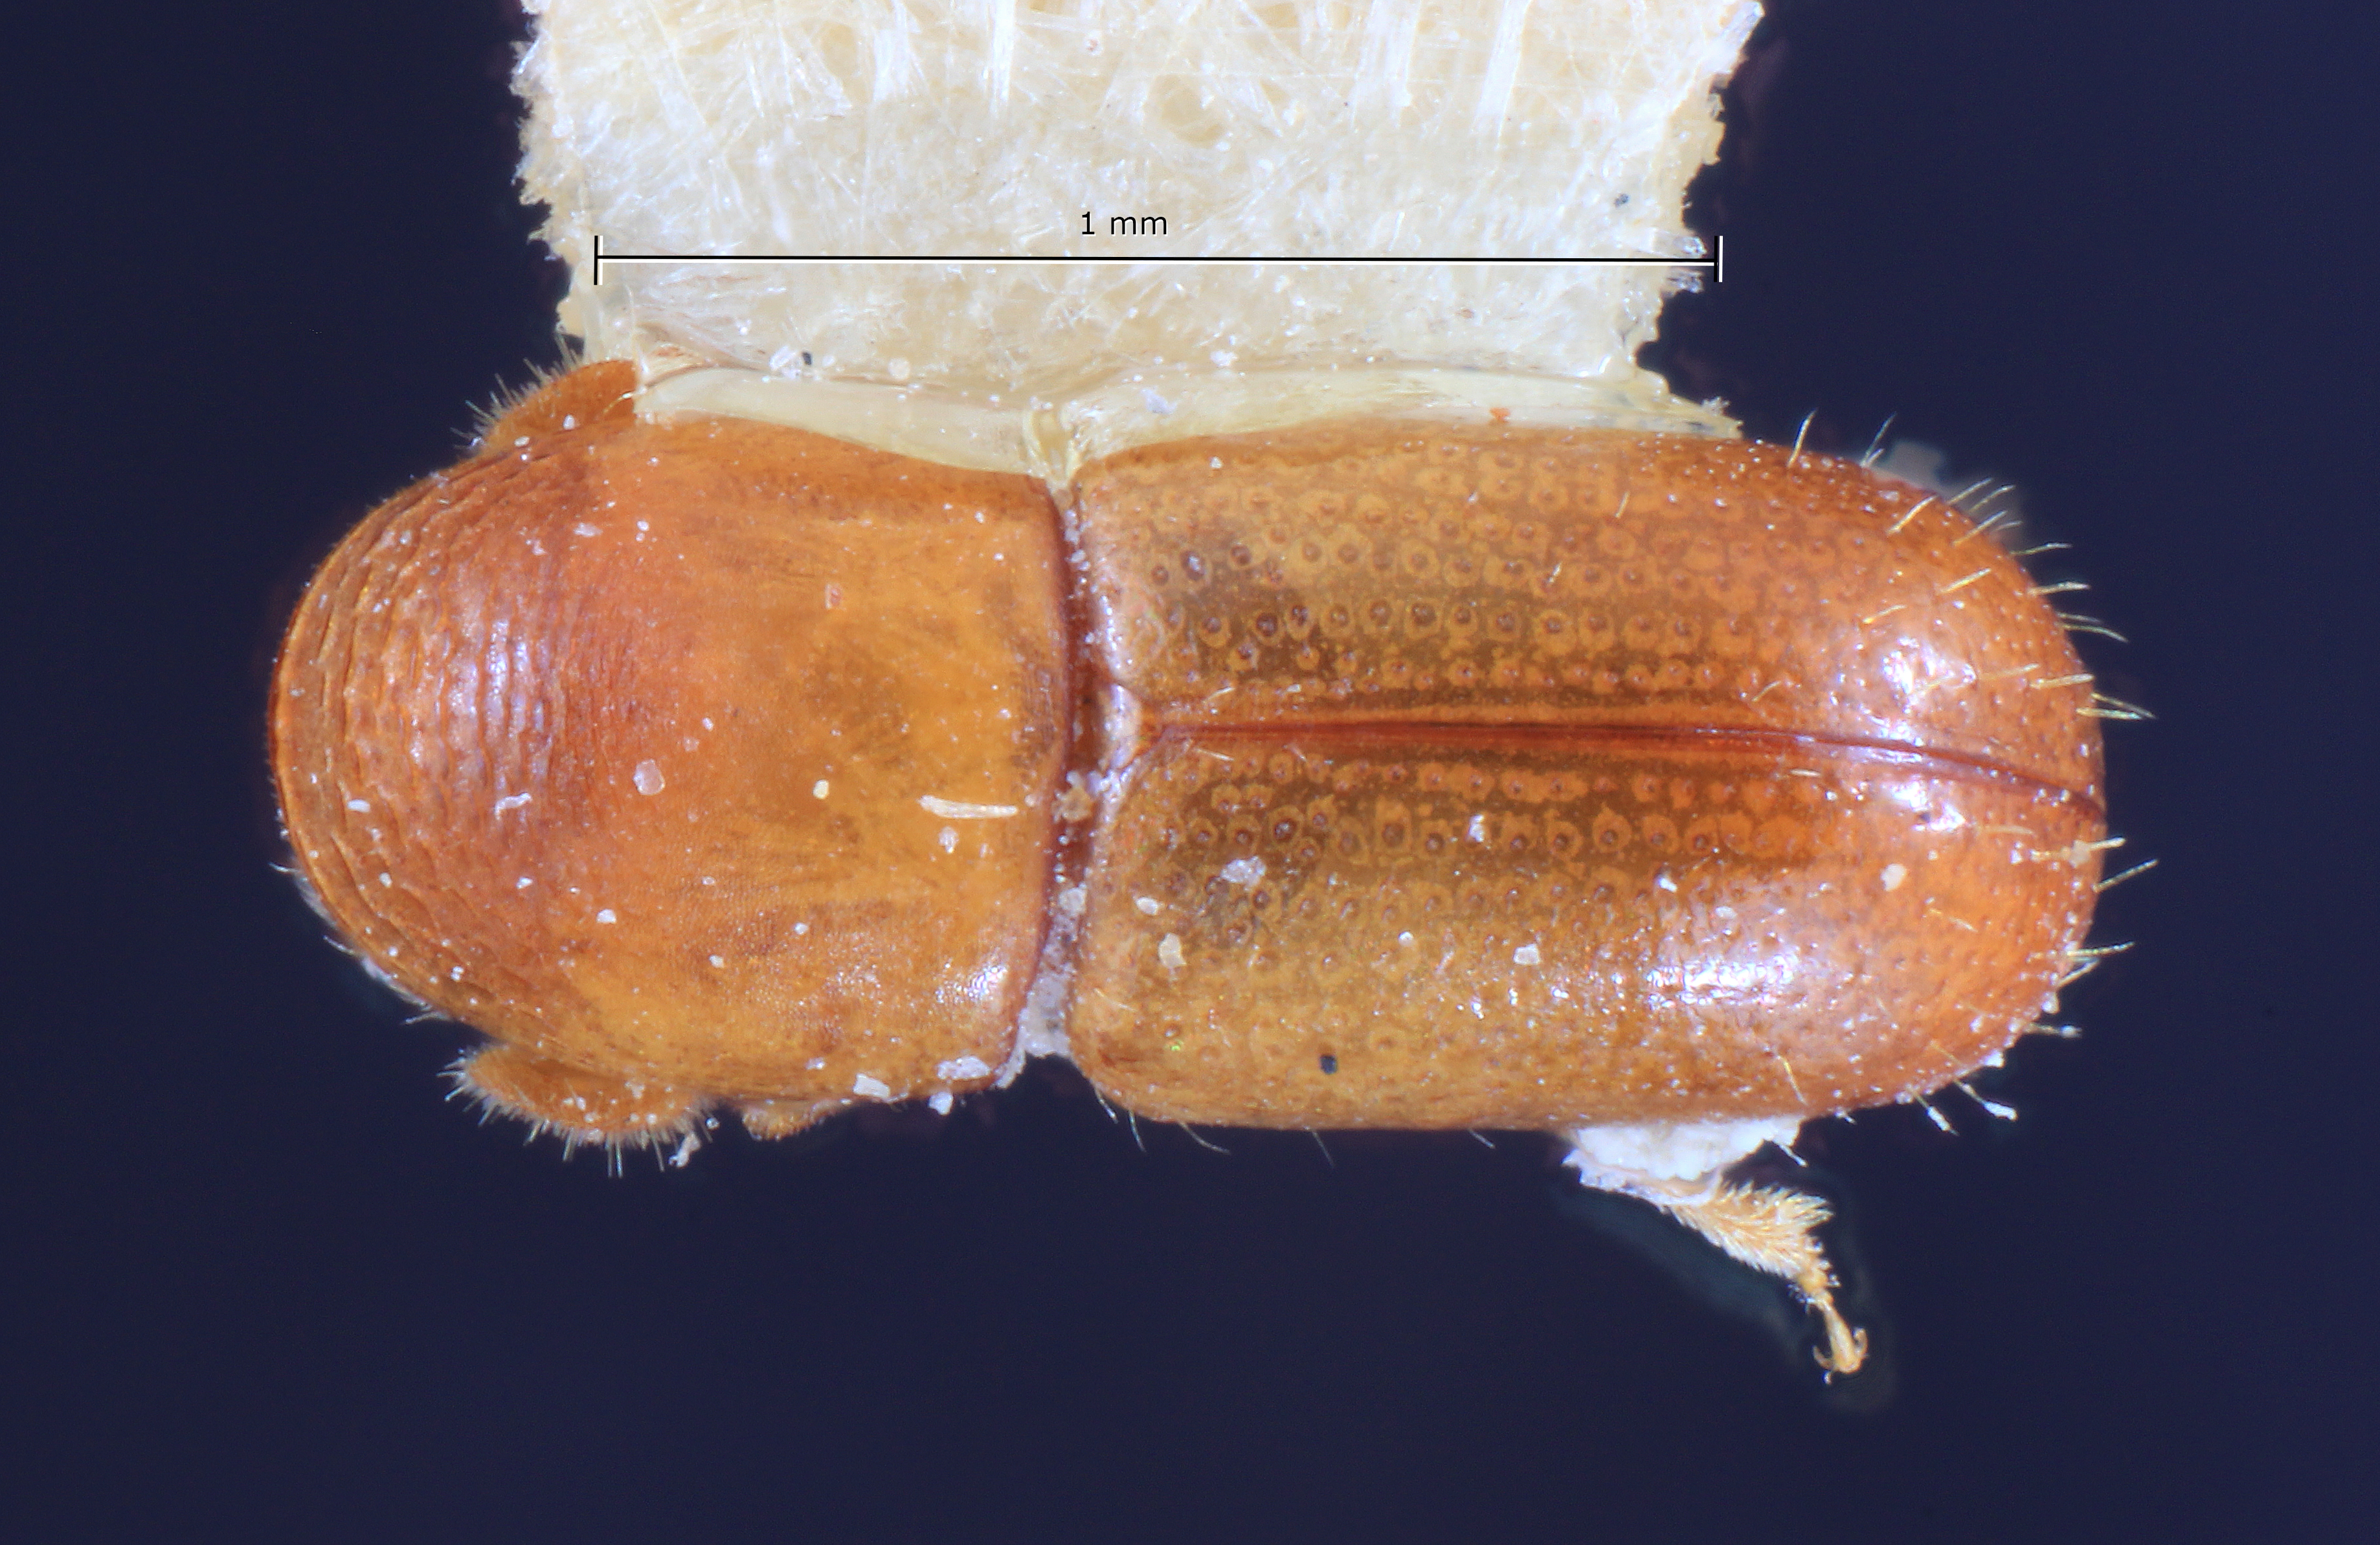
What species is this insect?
Corthylocurus debilis
